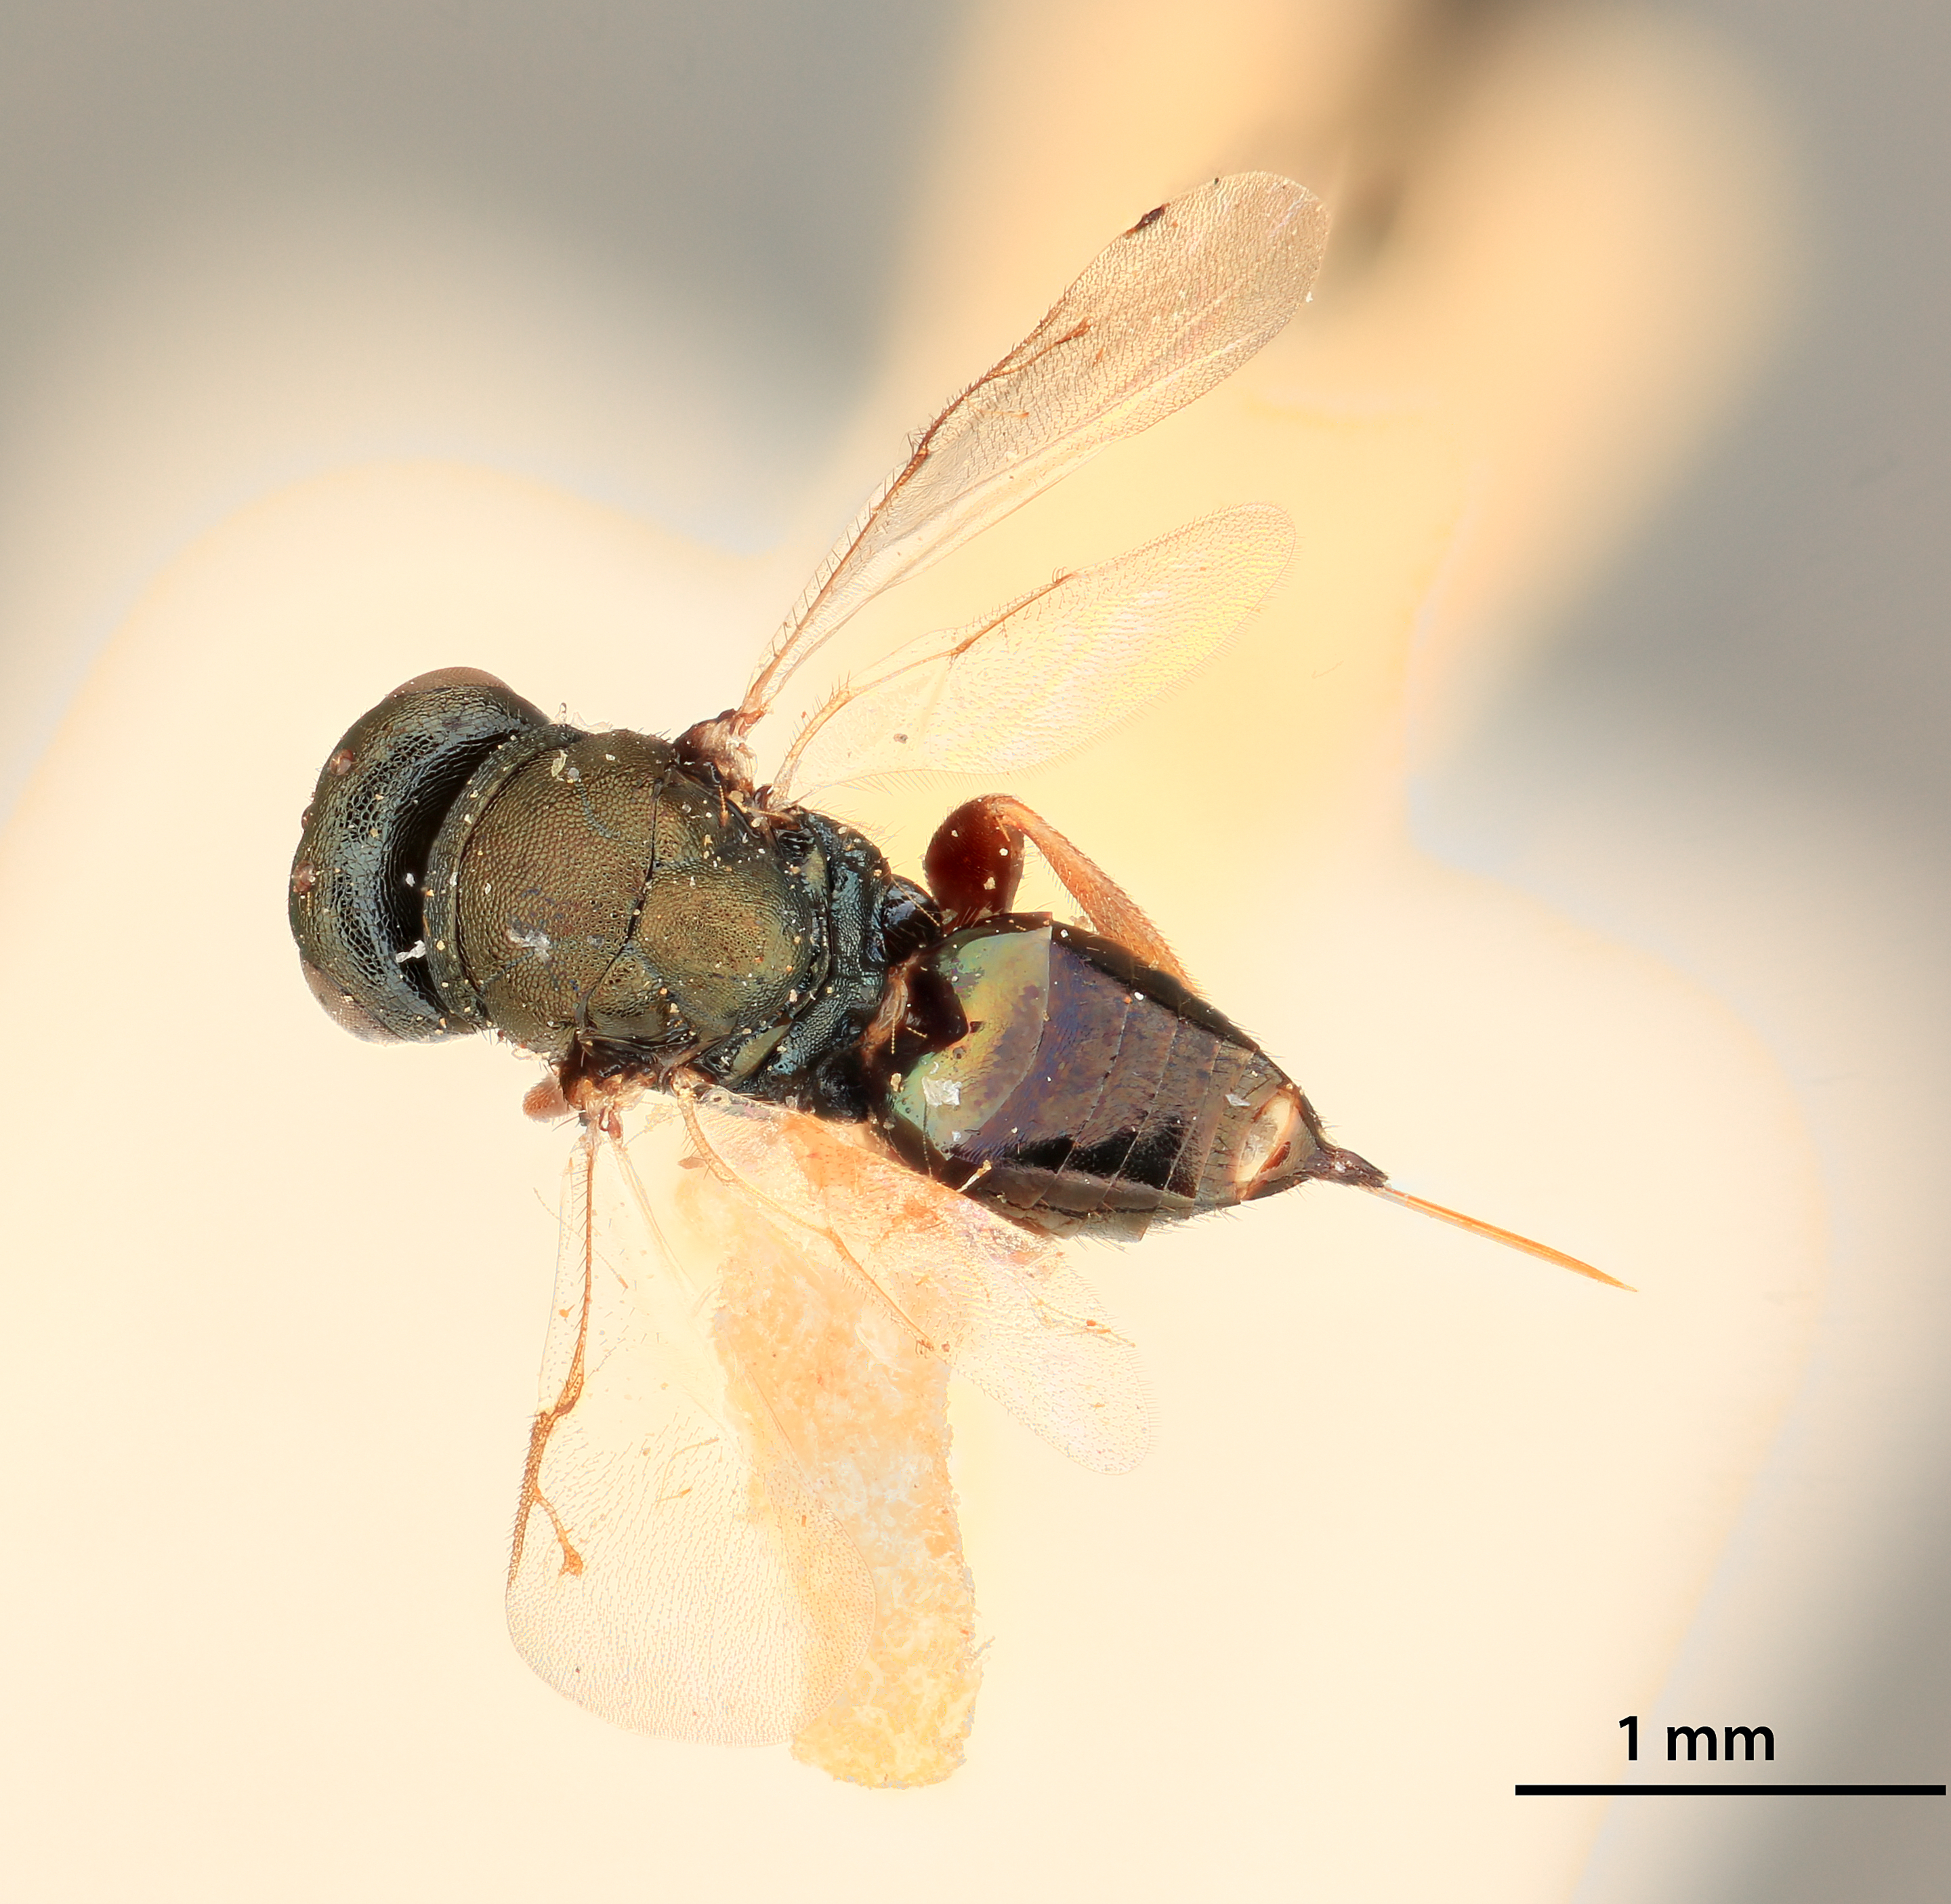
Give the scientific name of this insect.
Ptinocida latipes
